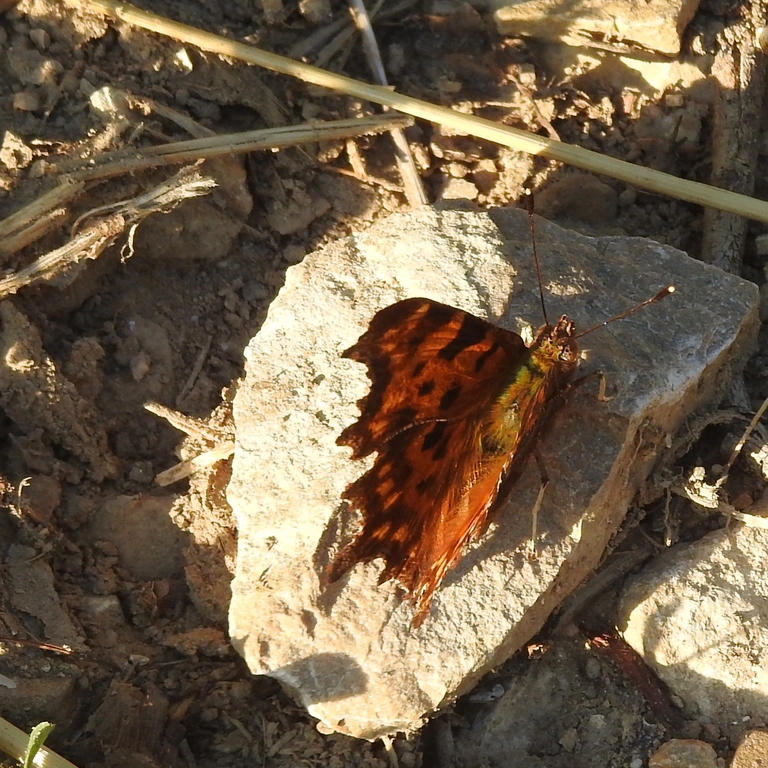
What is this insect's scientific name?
Polygonia c-album
